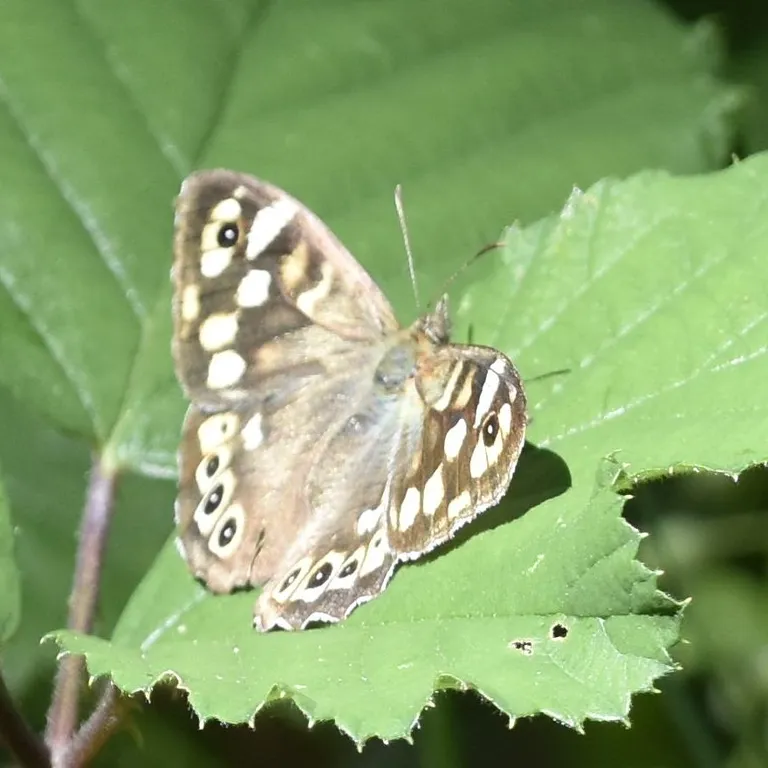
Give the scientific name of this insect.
Pararge aegeria
